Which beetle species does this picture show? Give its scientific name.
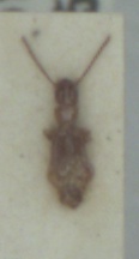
Aepopsis robinii
